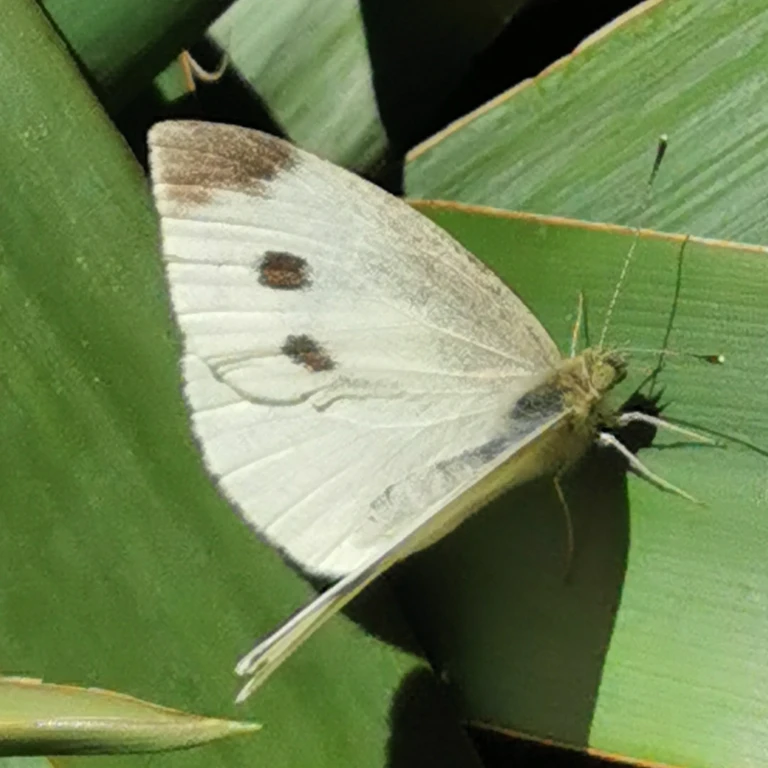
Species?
Pieris rapae
